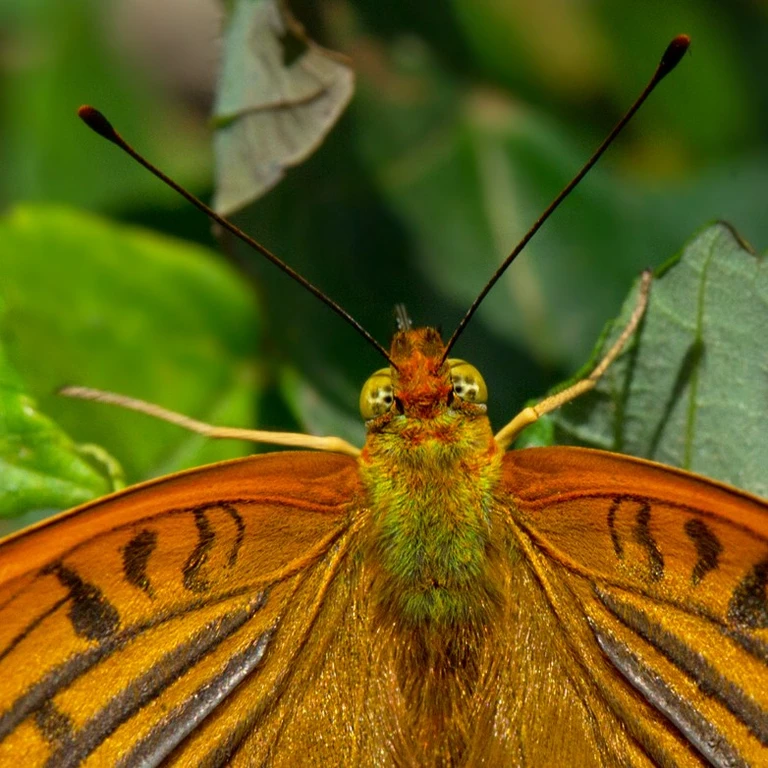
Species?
Argynnis paphia
